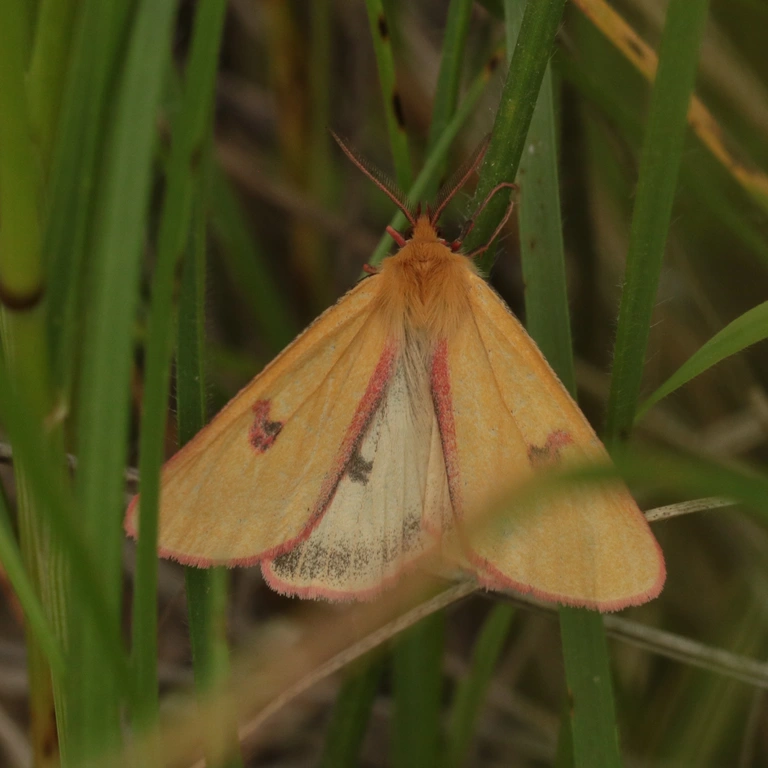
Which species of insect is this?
Diacrisia sannio
